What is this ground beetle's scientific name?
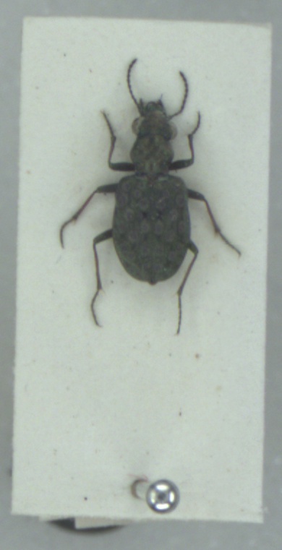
Elaphrus riparius
